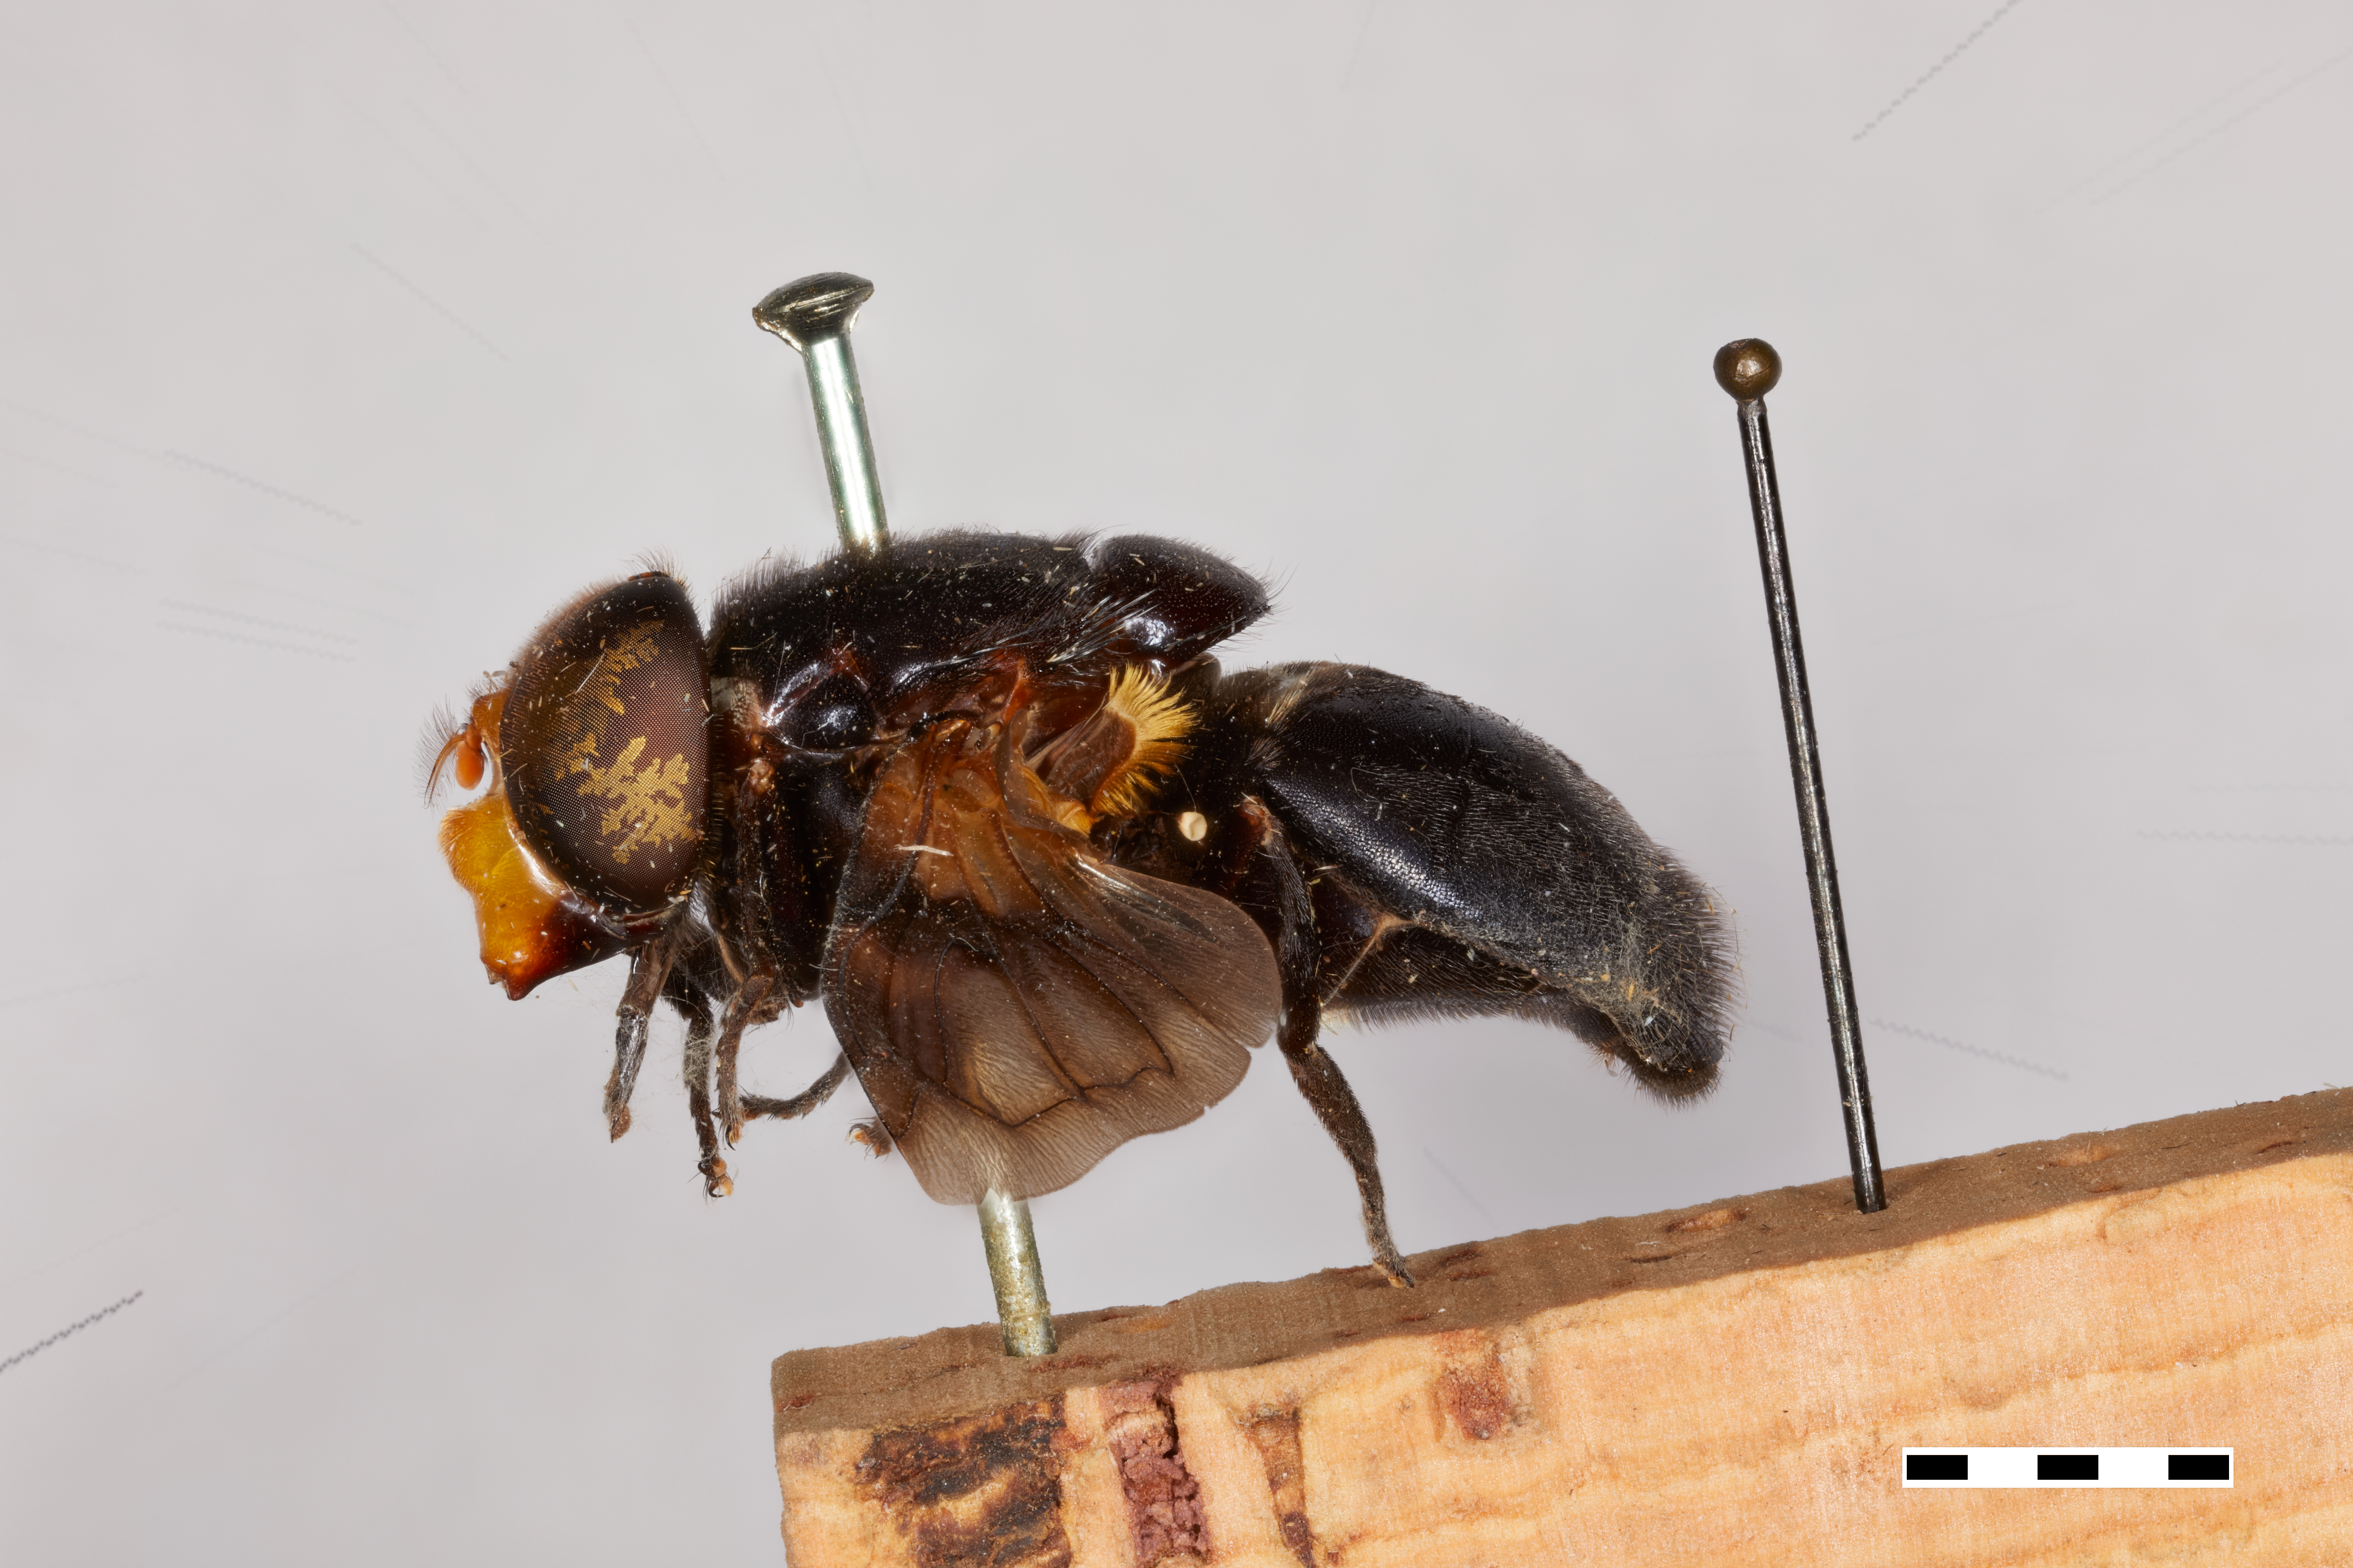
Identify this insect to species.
Volucella nigricans
